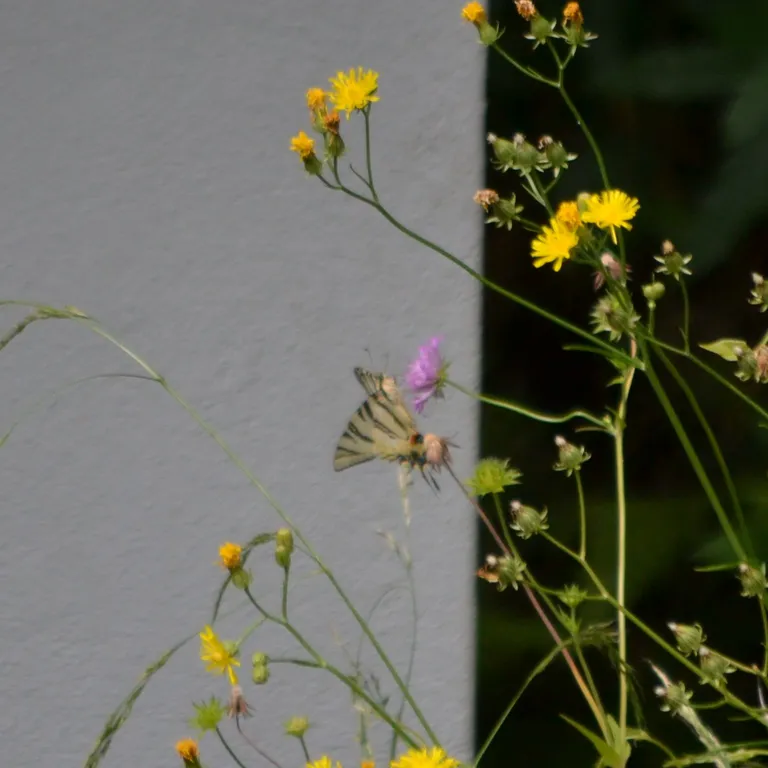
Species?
Iphiclides podalirius
